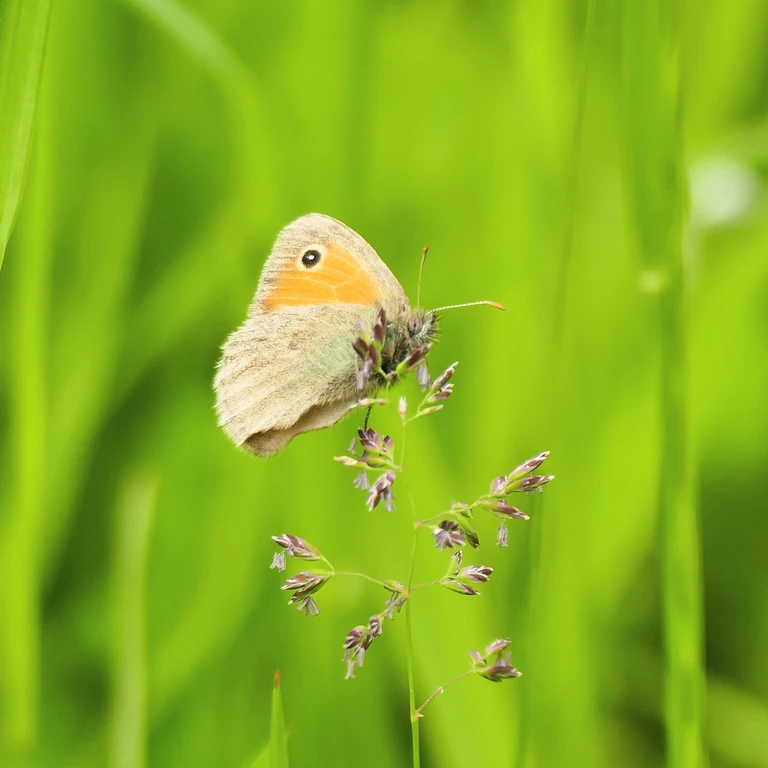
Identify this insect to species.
Coenonympha pamphilus
